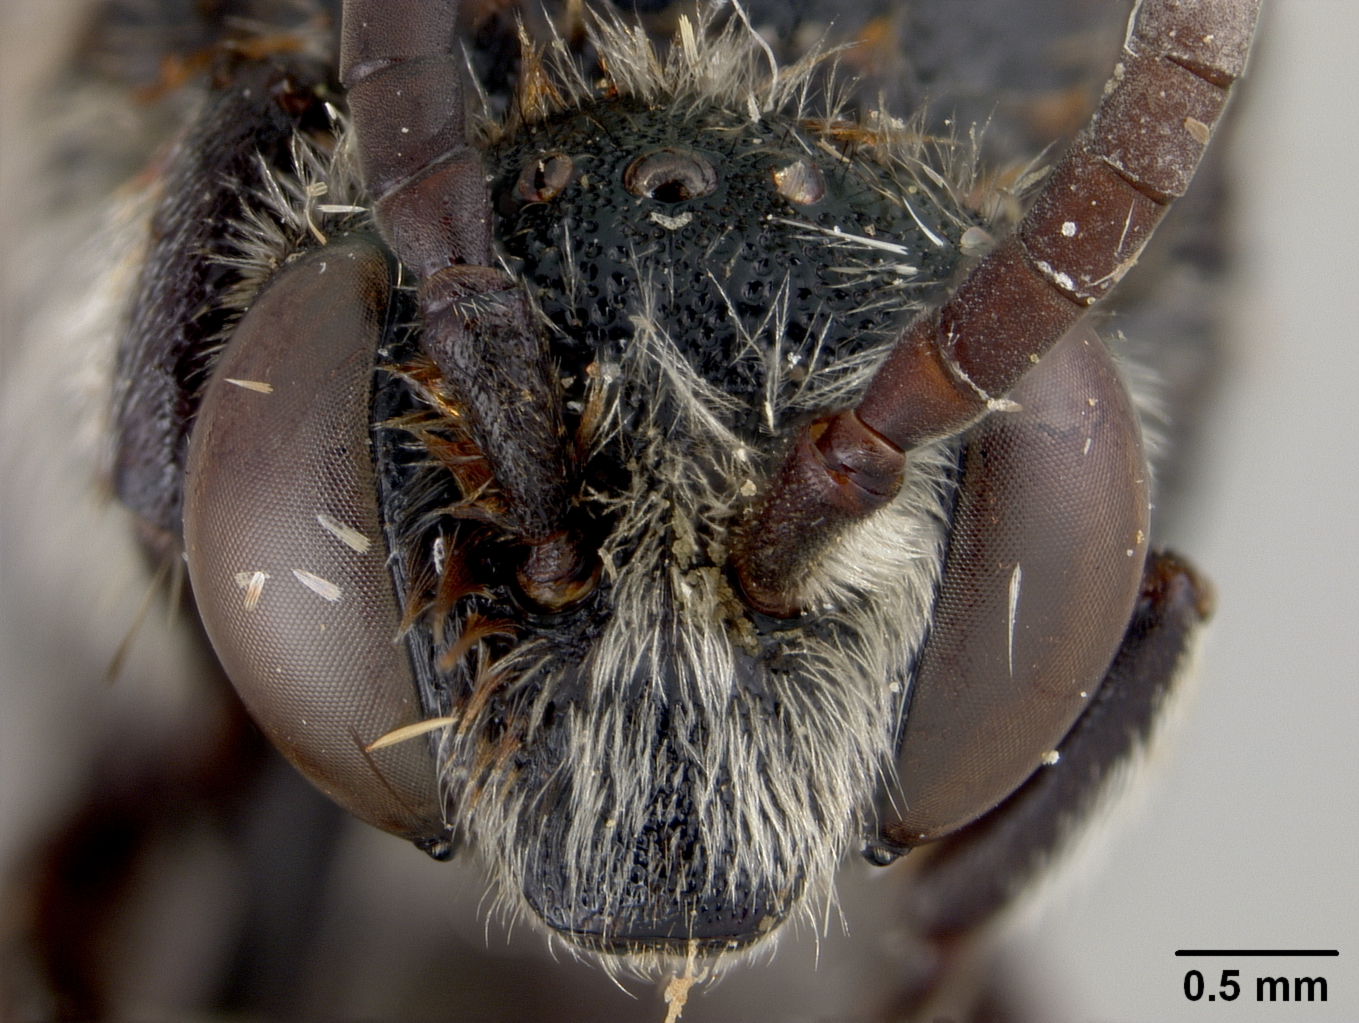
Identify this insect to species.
Thyreus incultus
